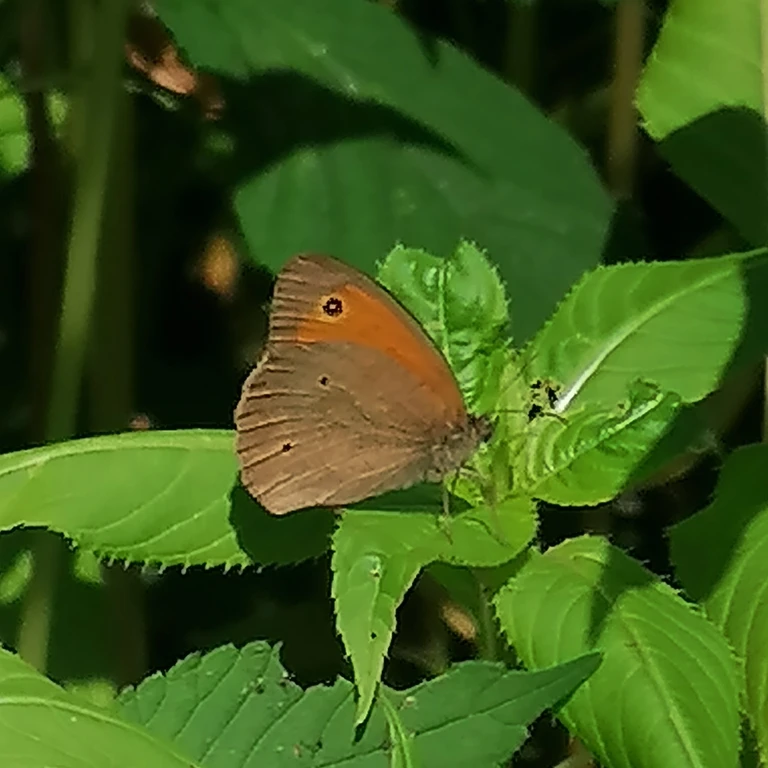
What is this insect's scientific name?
Maniola jurtina
